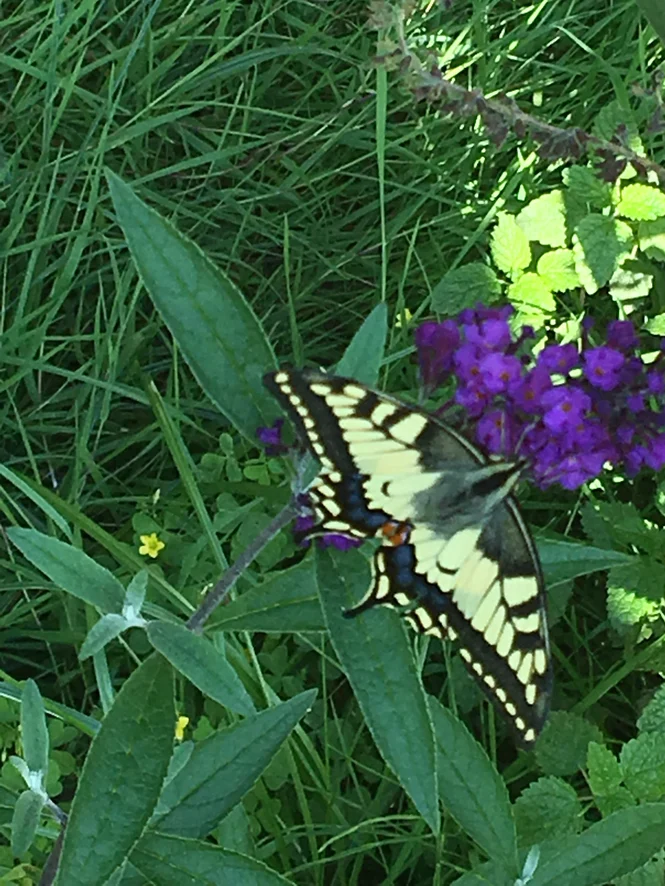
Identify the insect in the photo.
Papilio machaon
